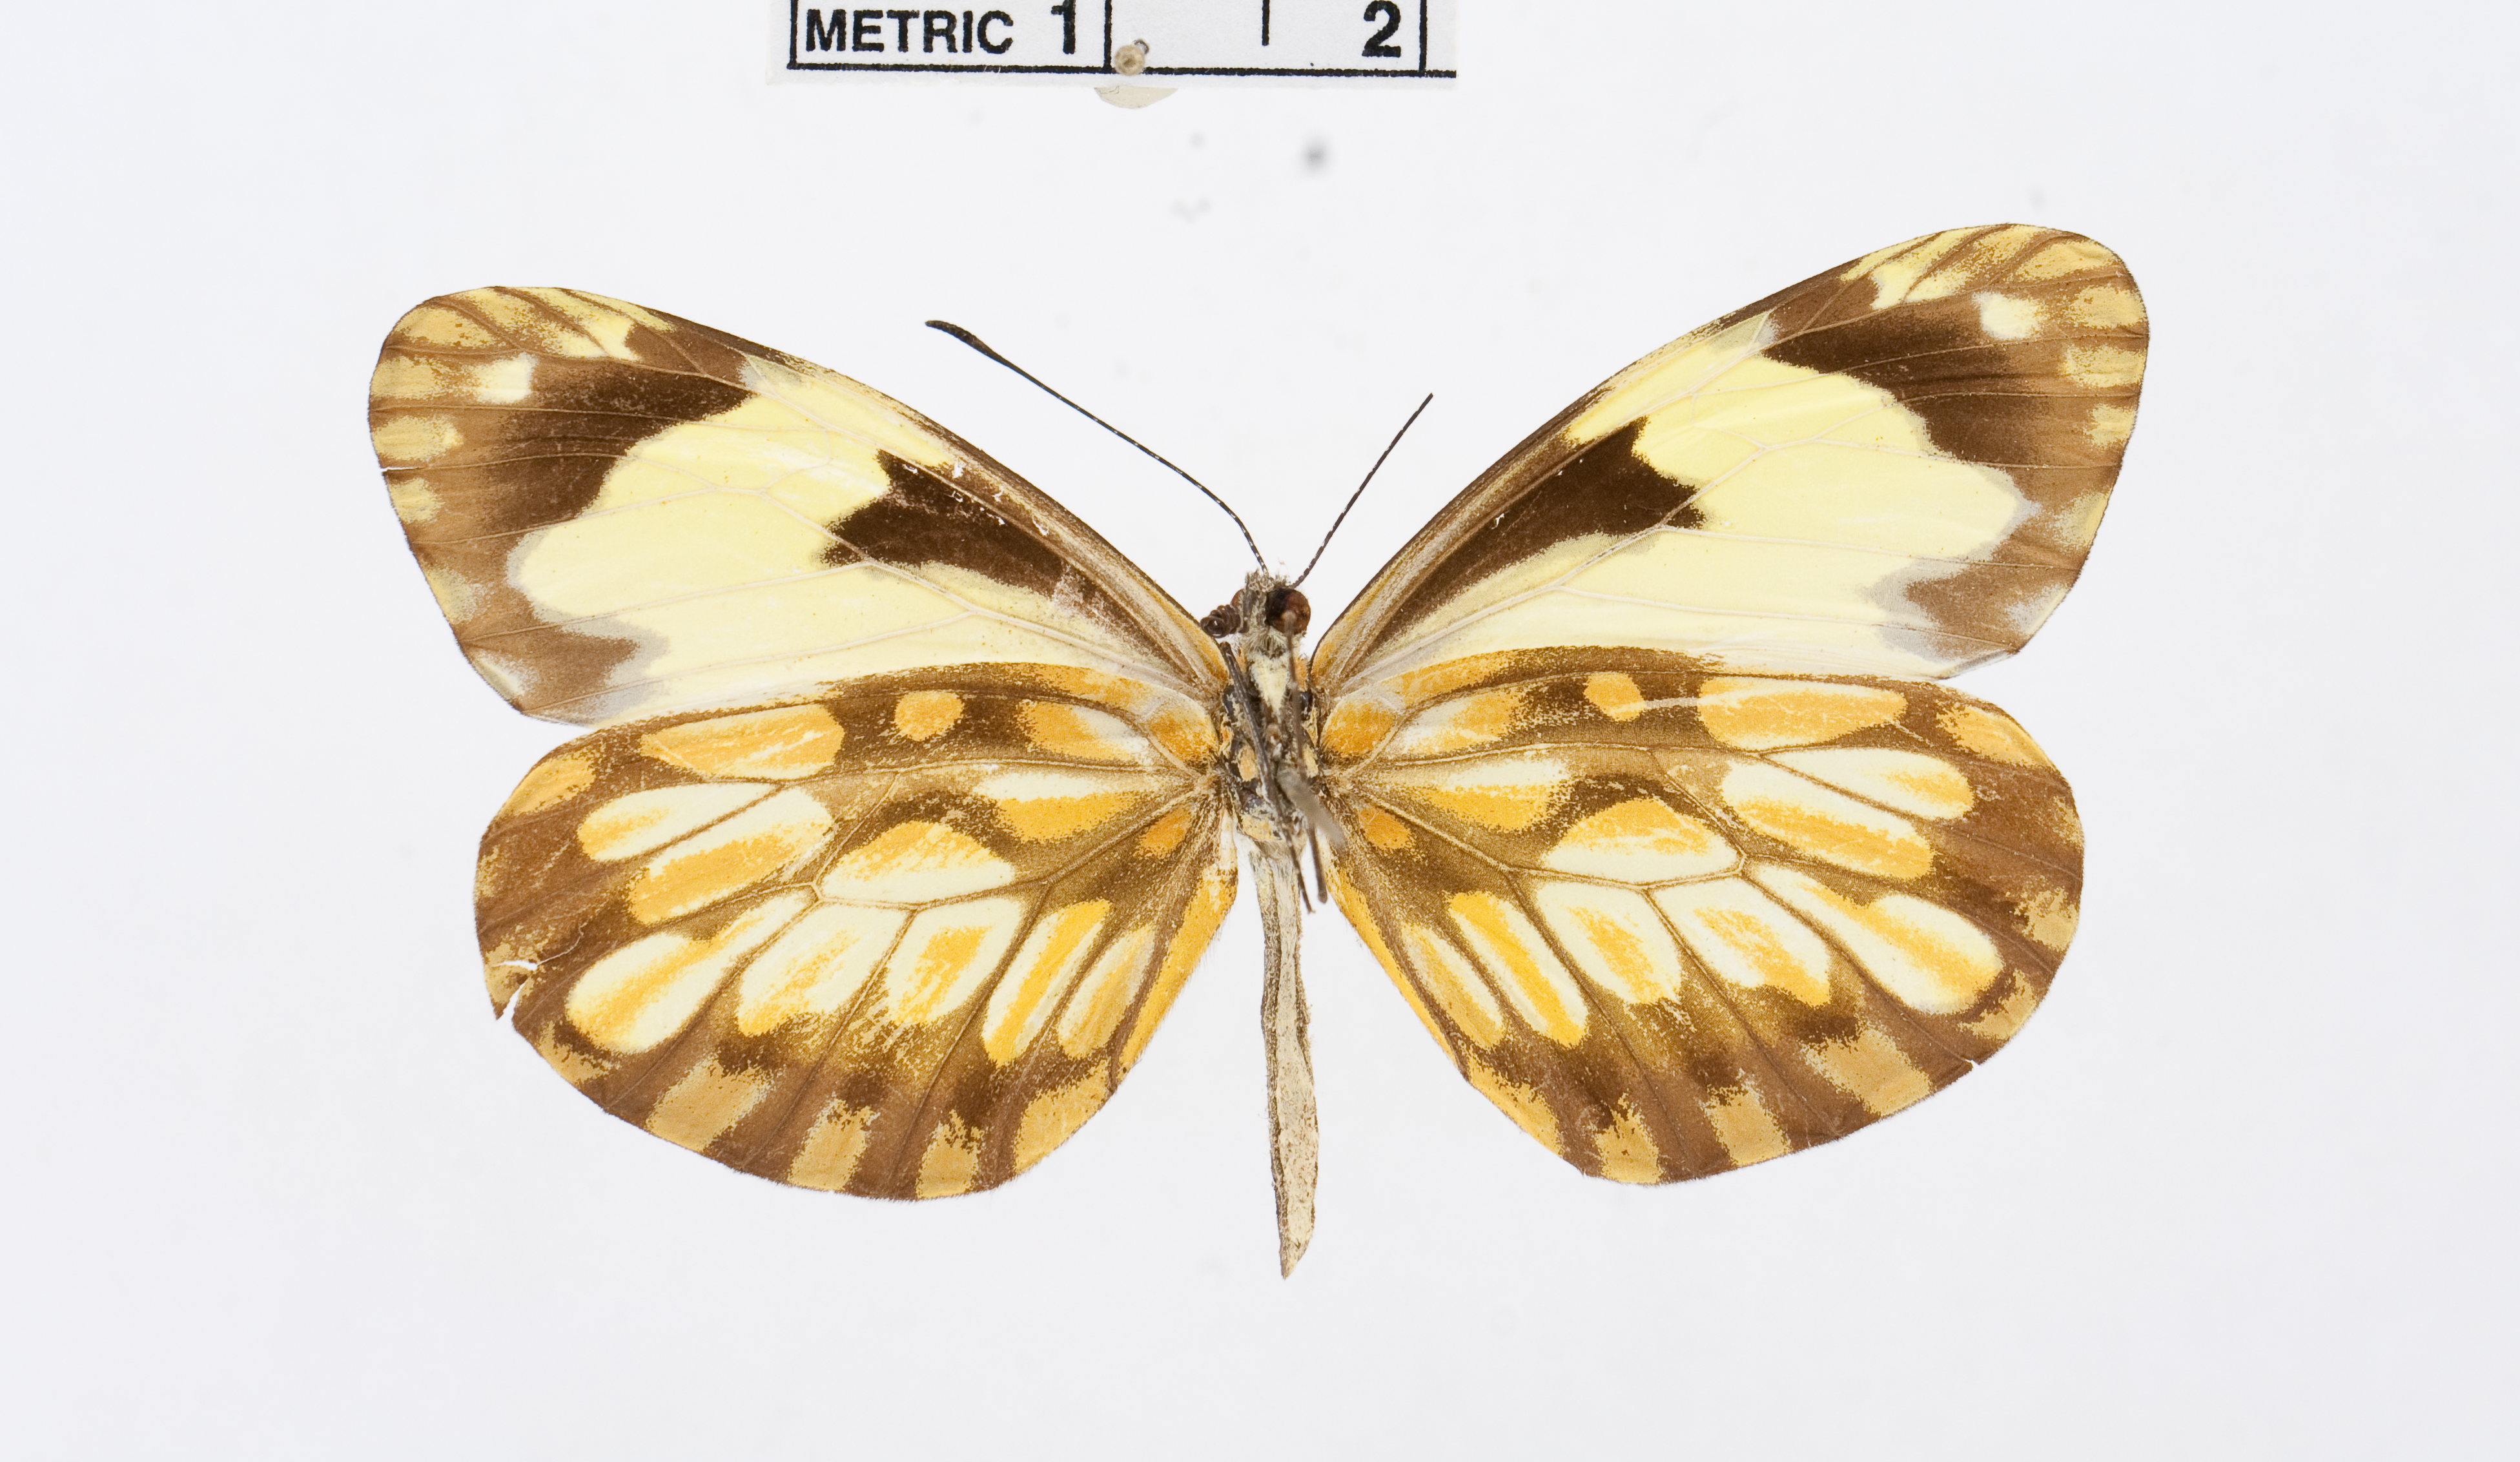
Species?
Dismorphia hyposticta
